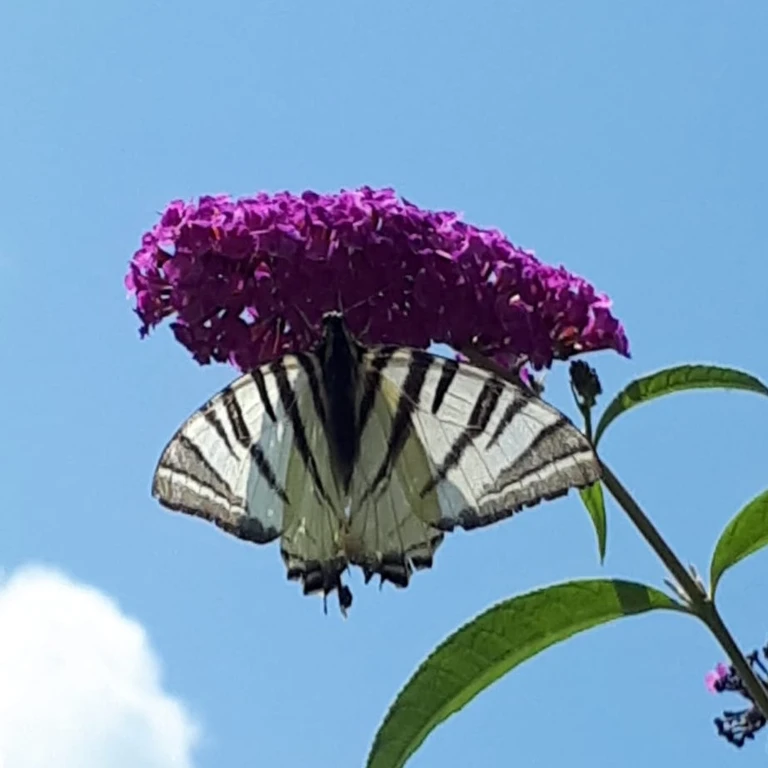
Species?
Iphiclides podalirius
